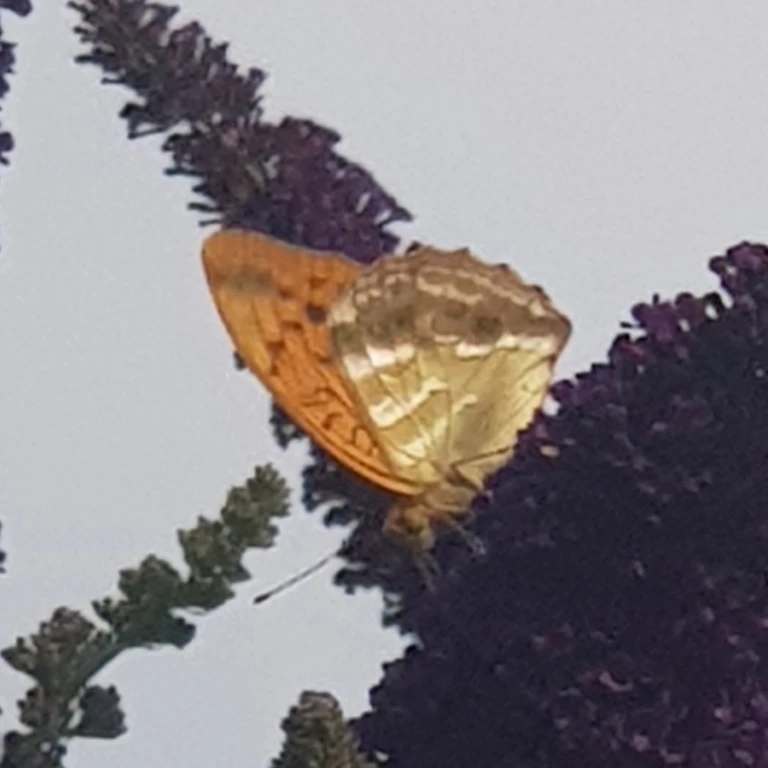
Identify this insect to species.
Argynnis paphia
